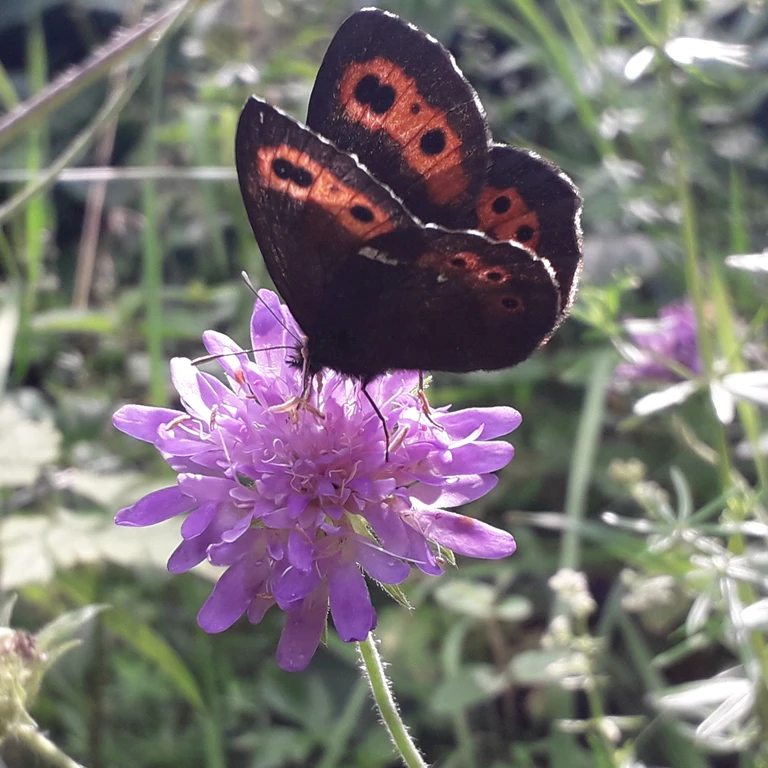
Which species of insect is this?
Erebia ligea
